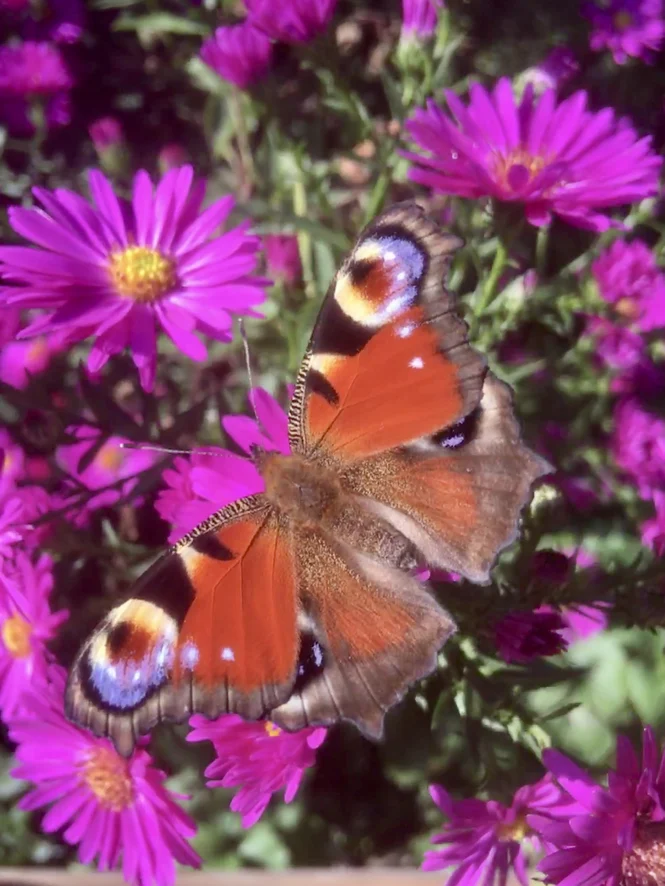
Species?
Aglais io
